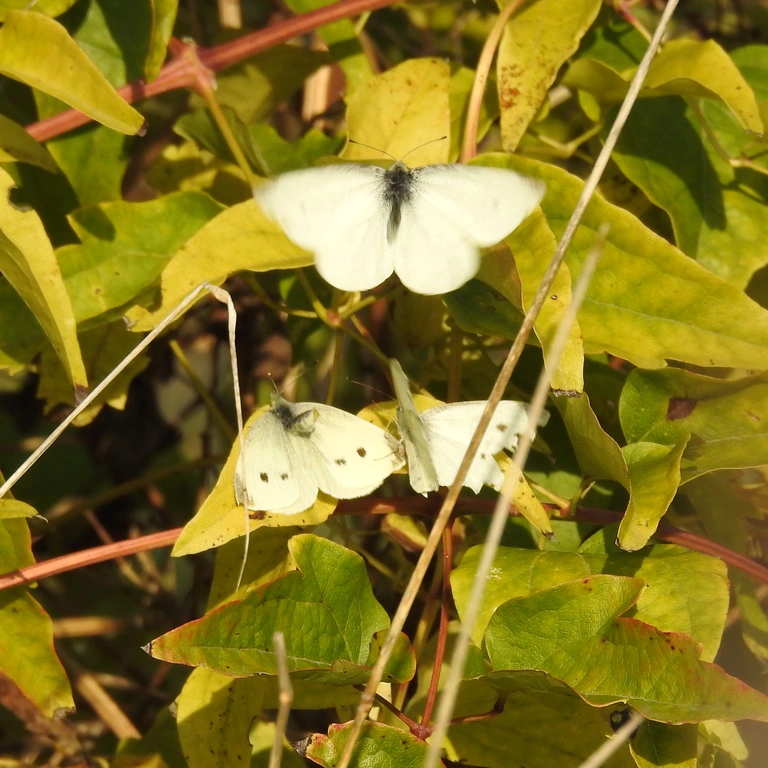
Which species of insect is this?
Pieris rapae
